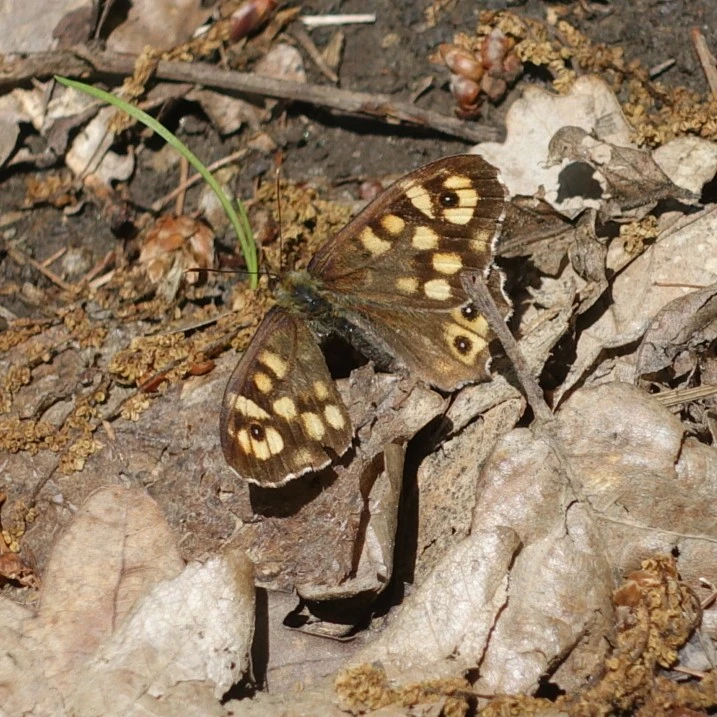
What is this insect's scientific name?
Pararge aegeria
